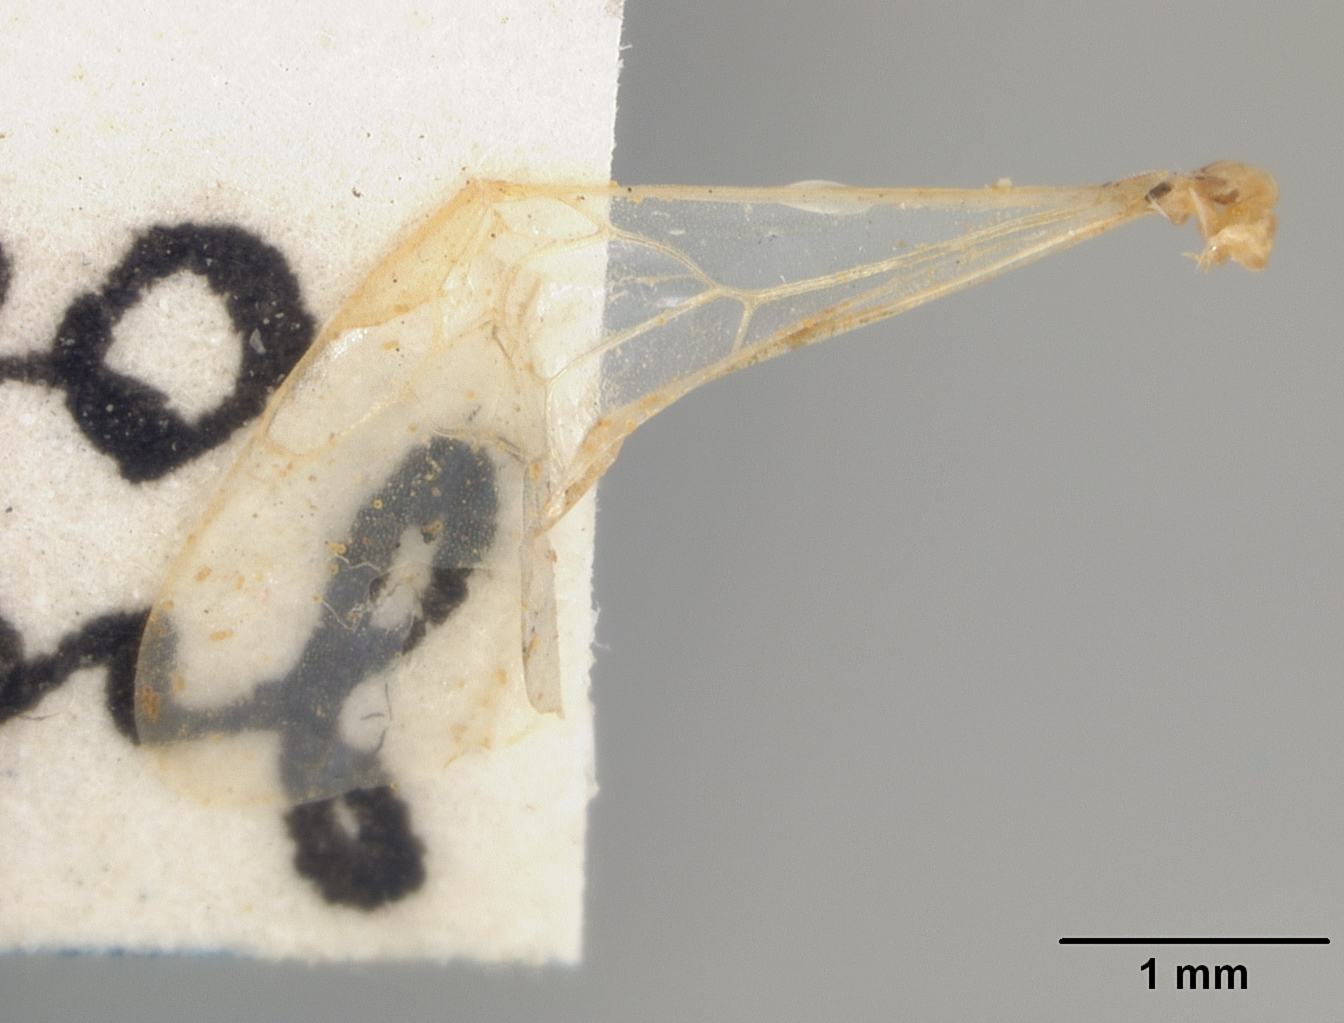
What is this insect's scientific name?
Perdita albipennis
